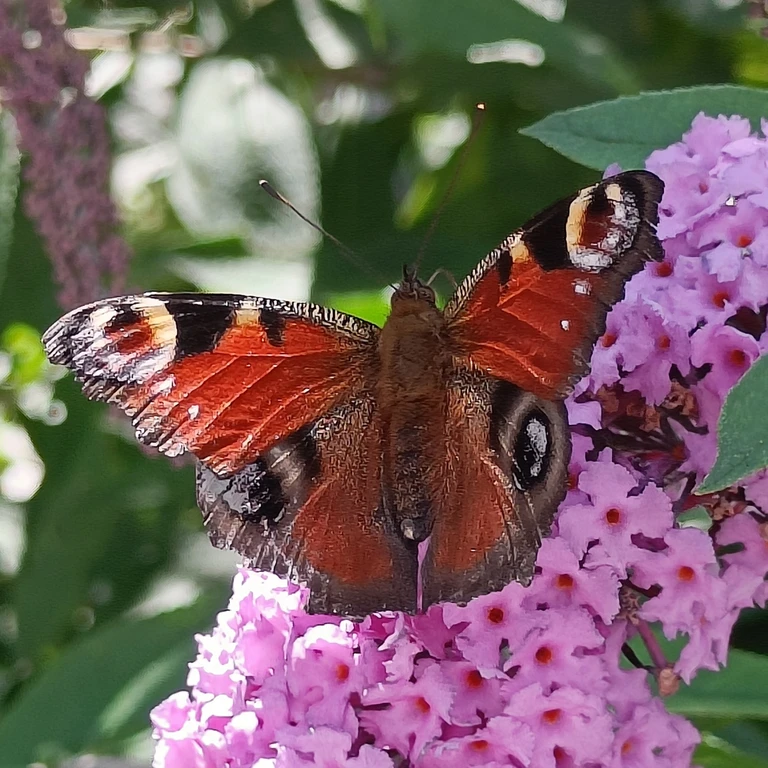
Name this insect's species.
Aglais io
